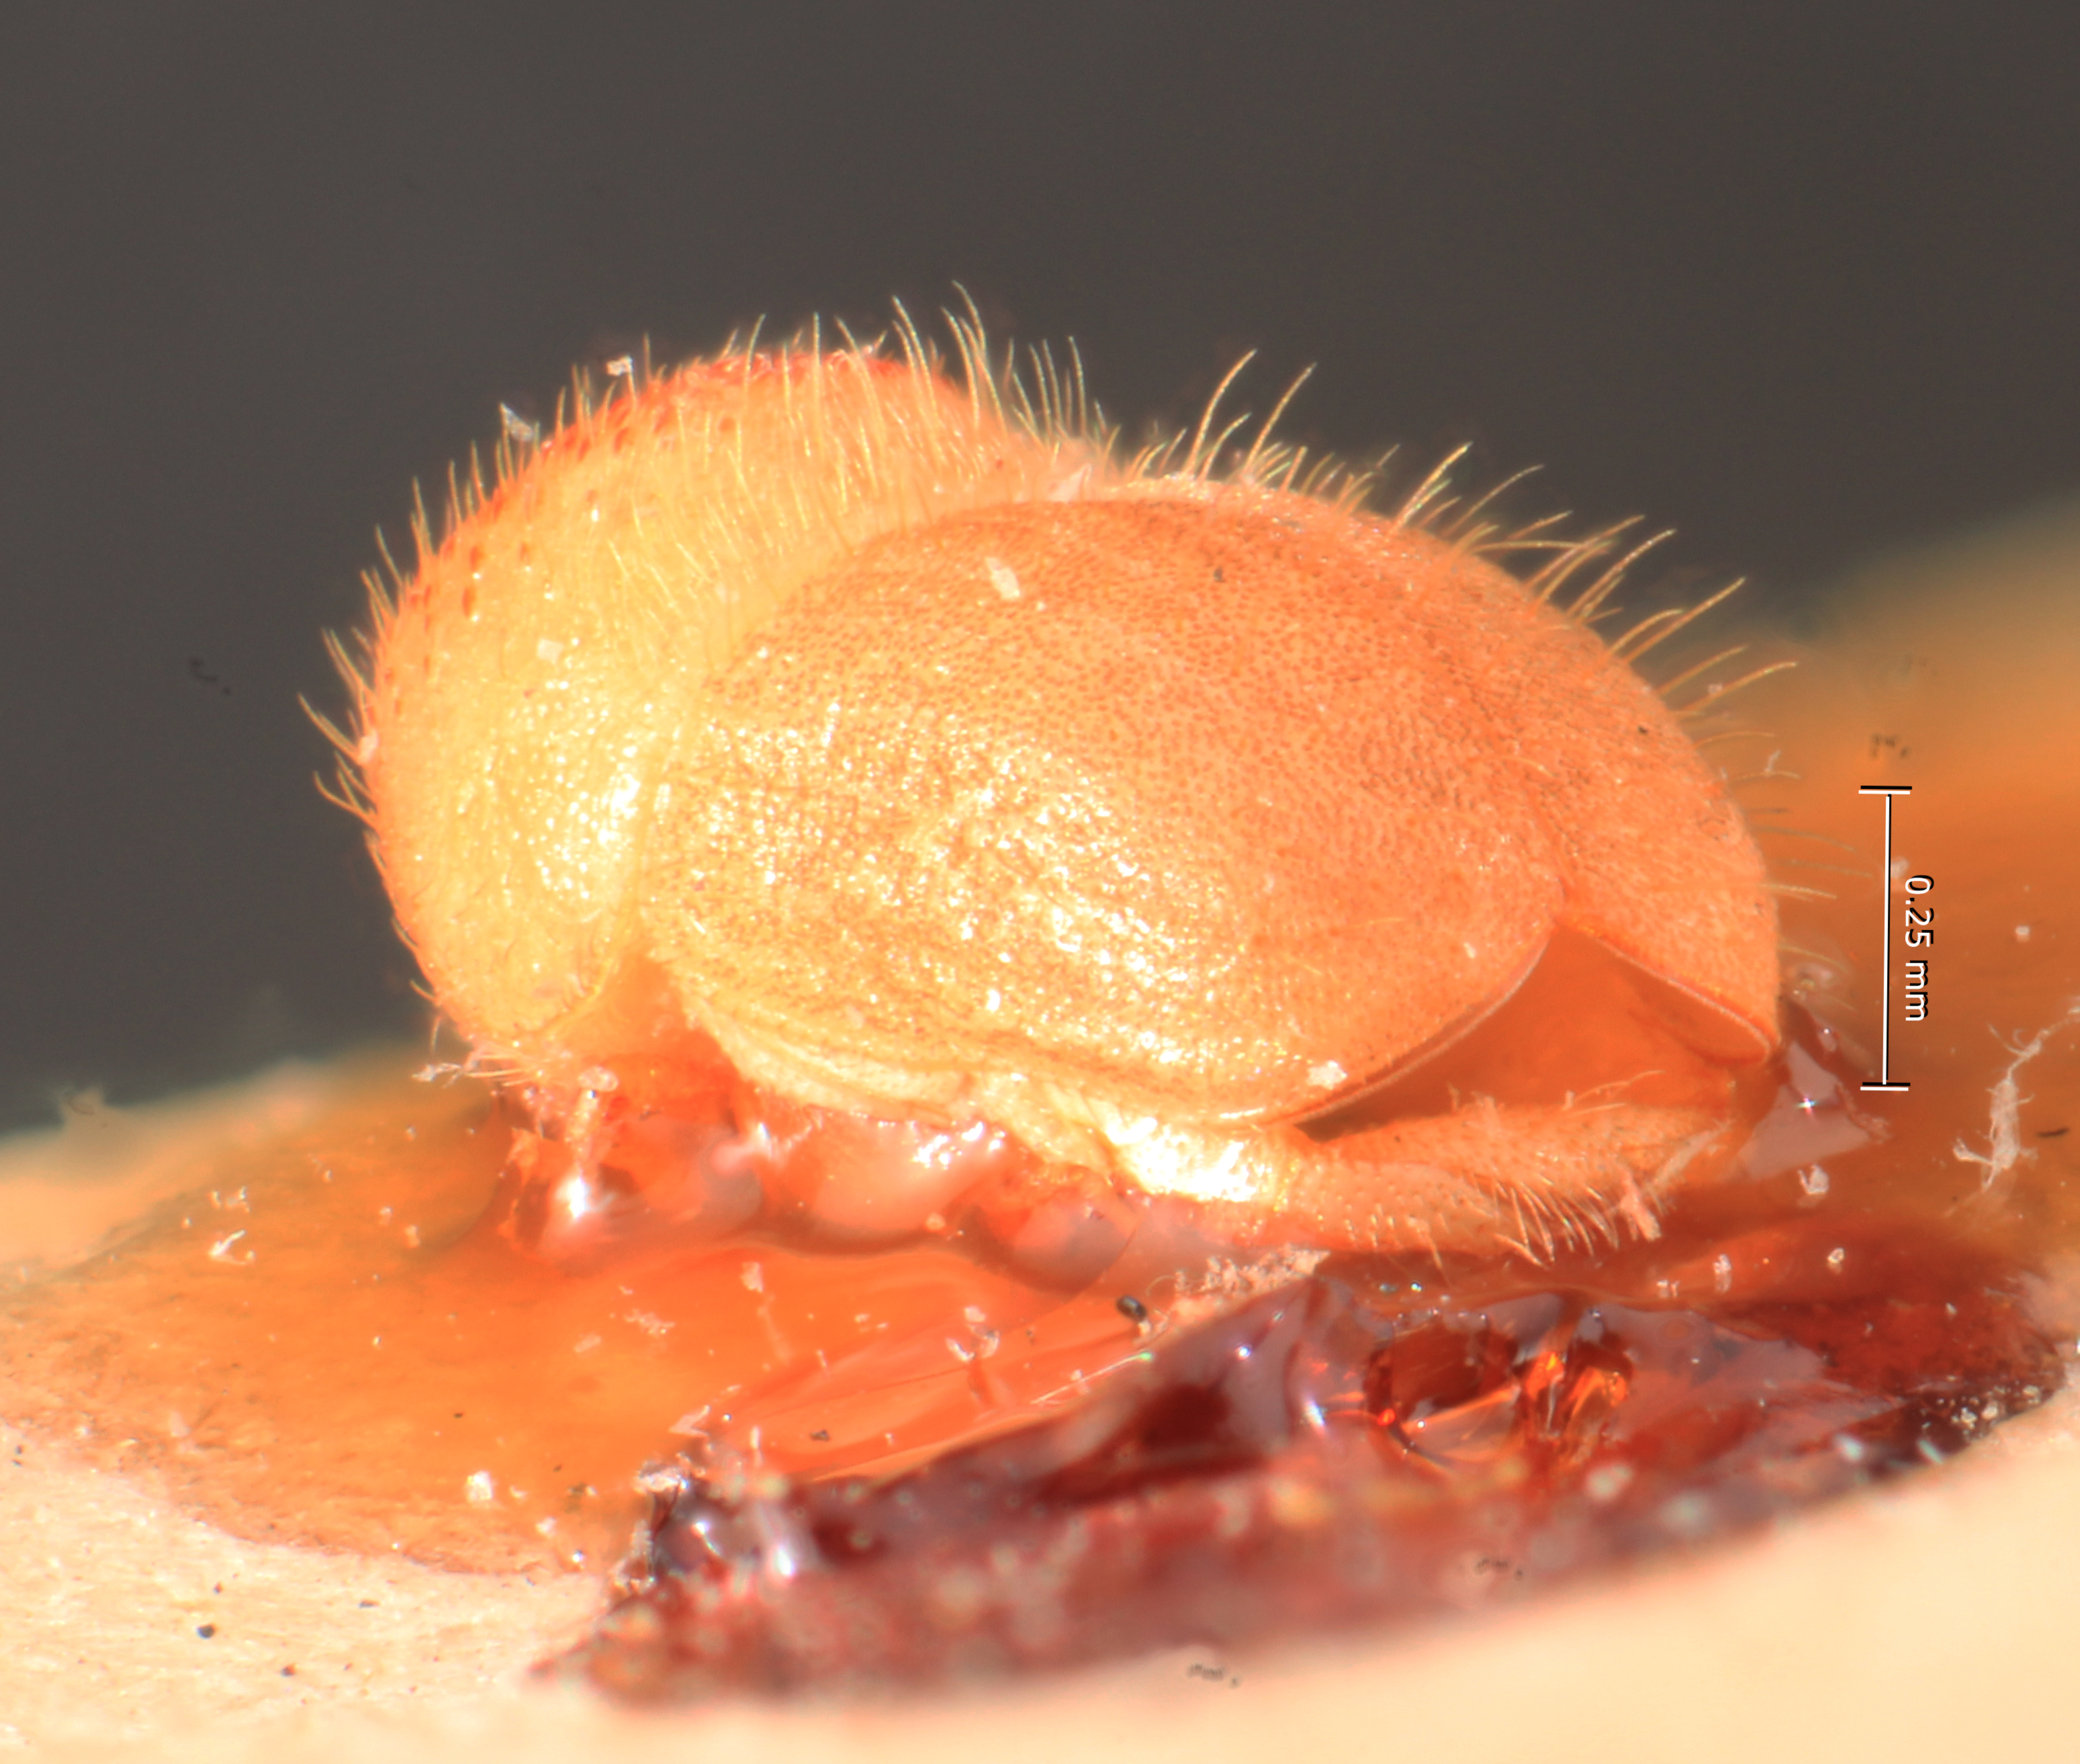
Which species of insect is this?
Hypocryphalus brevior
